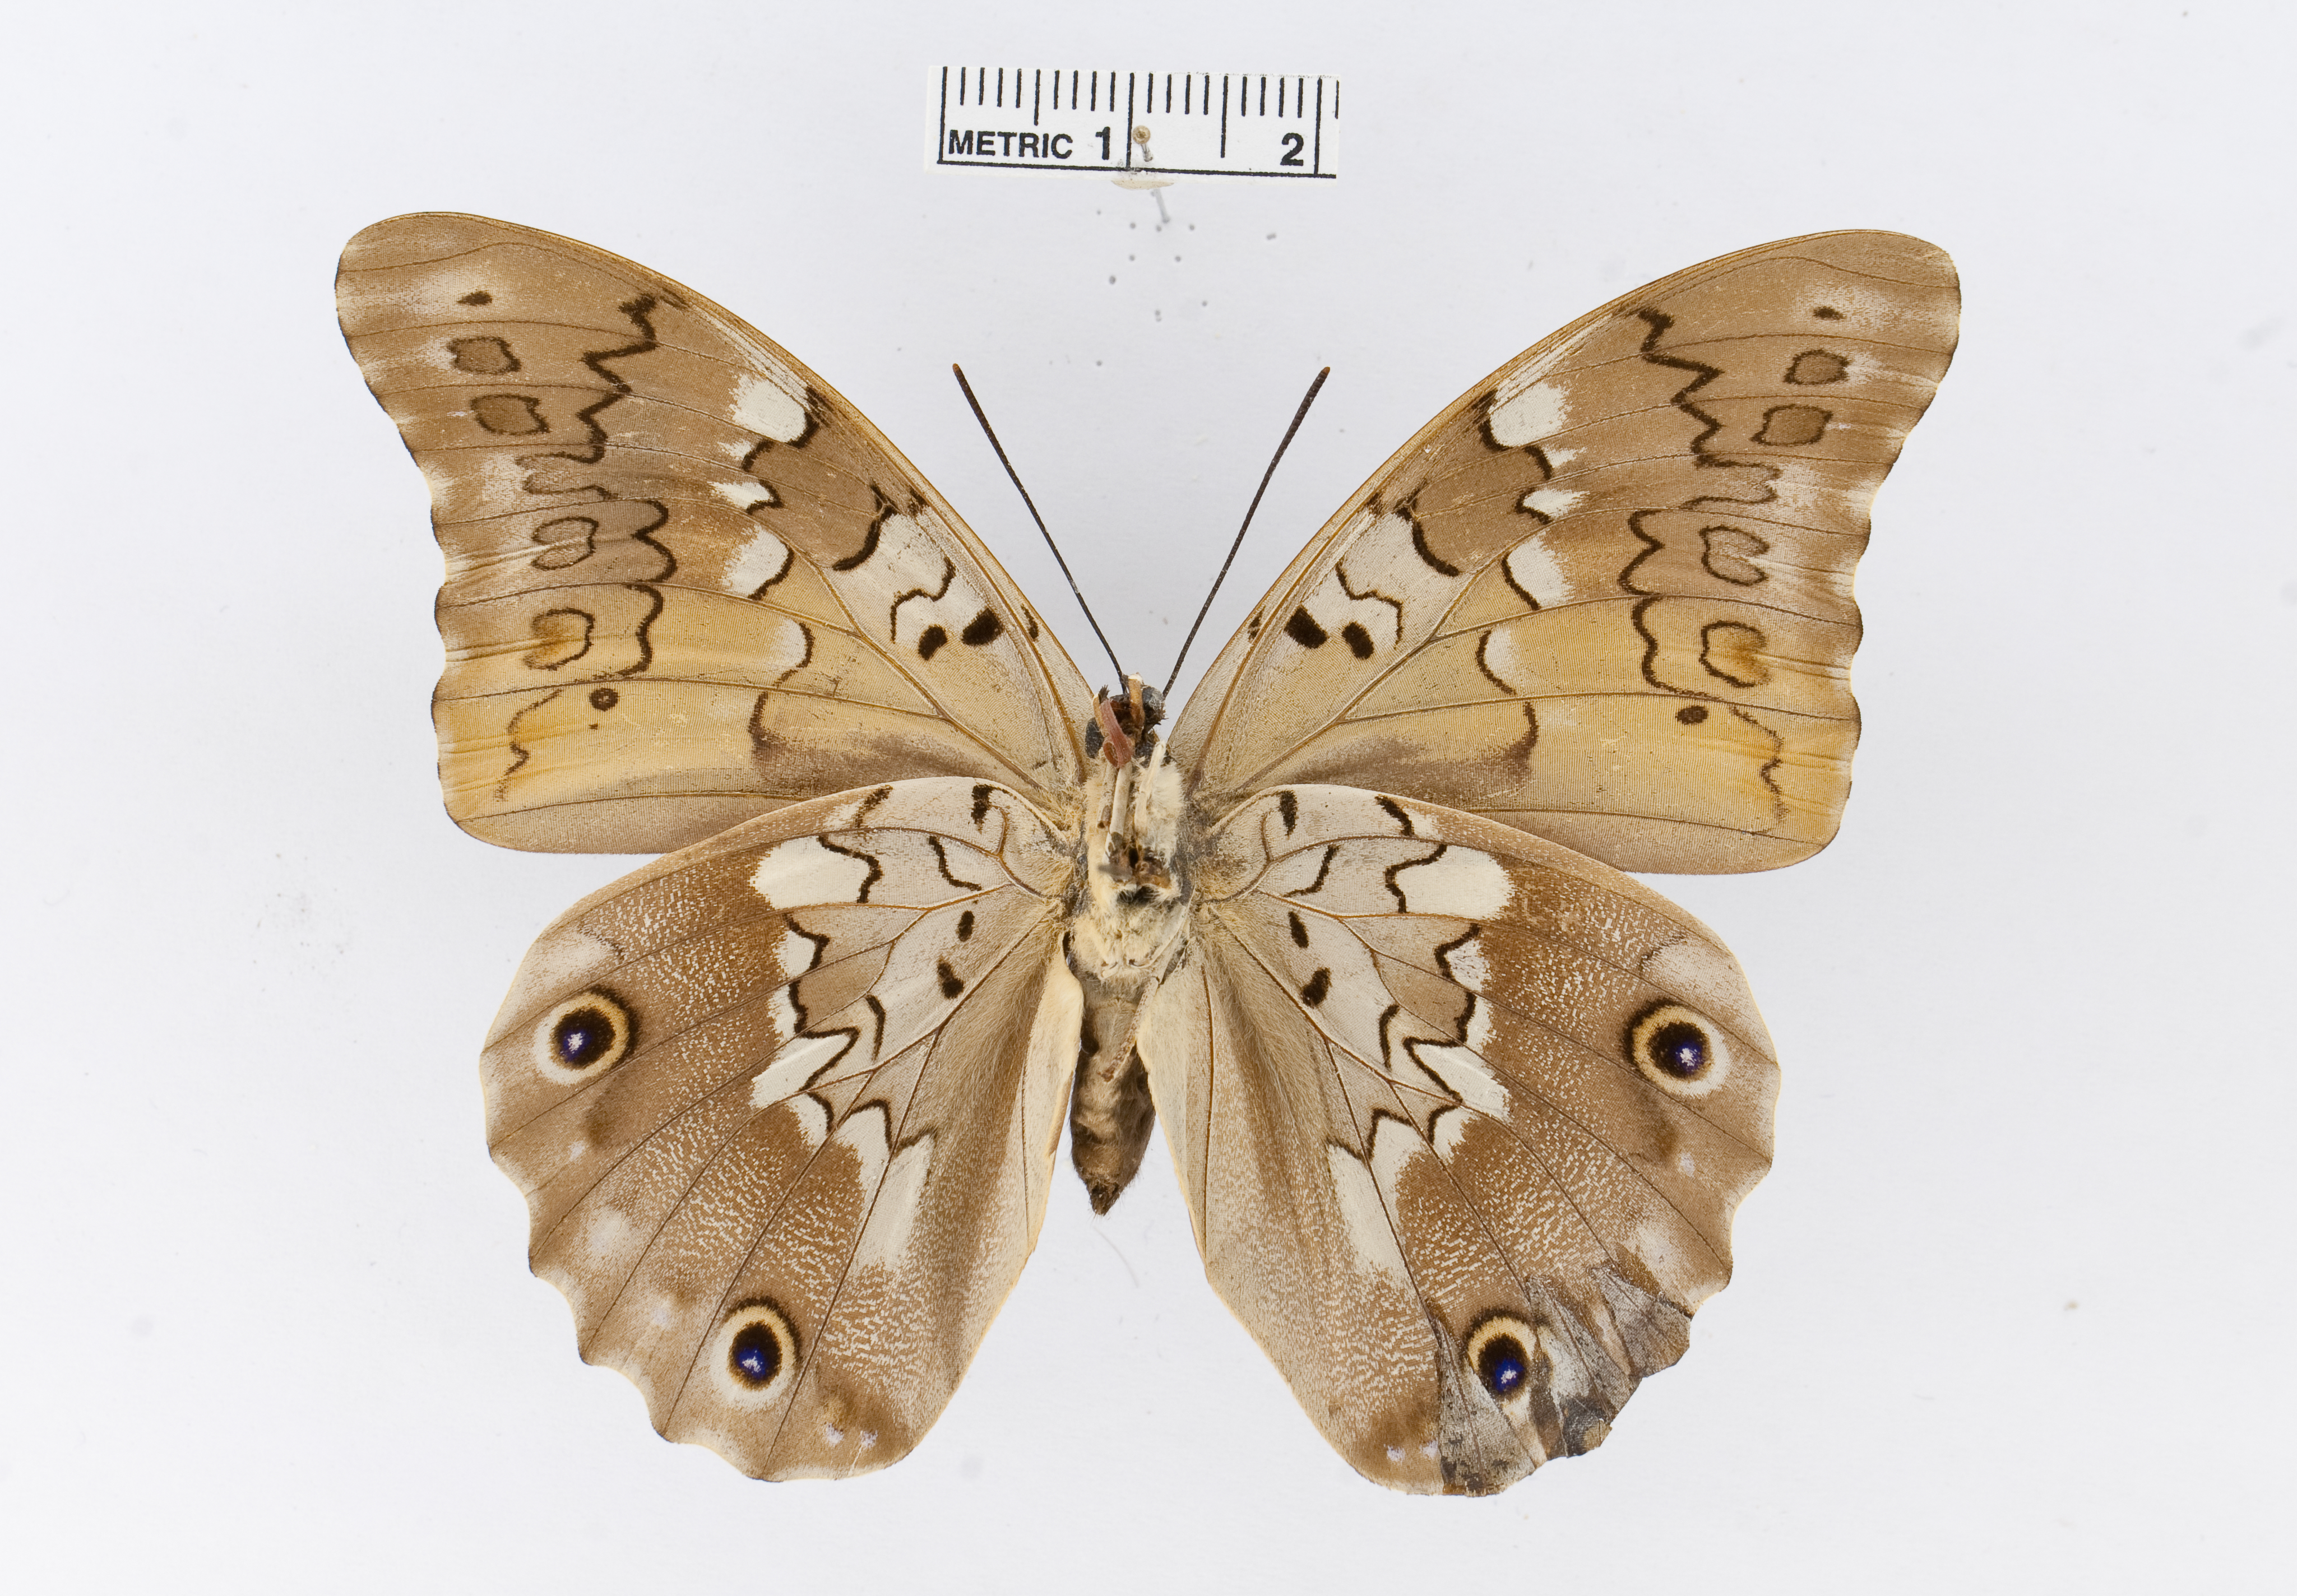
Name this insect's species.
Prepona pylene
